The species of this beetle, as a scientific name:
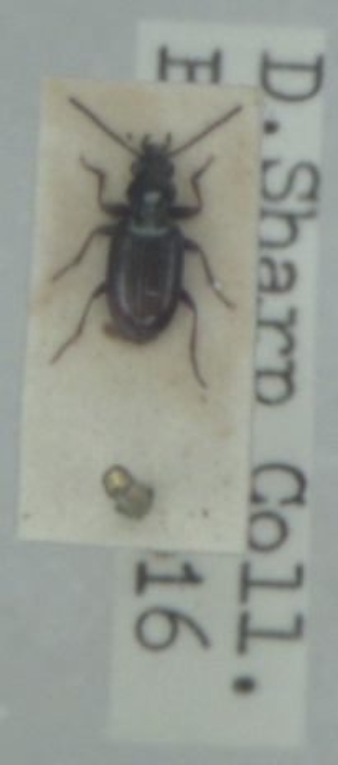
Bembidion normannum
